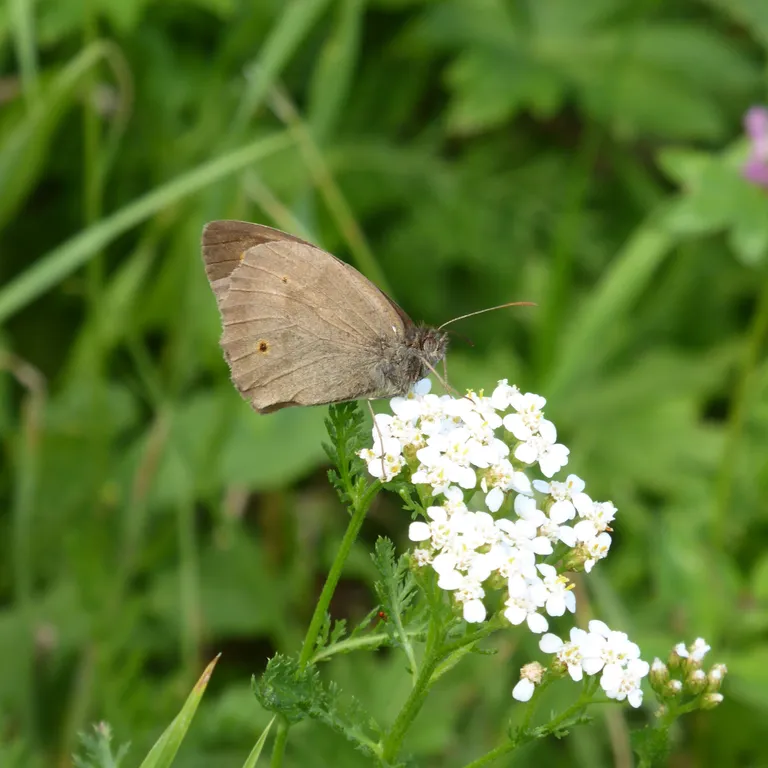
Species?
Maniola jurtina
